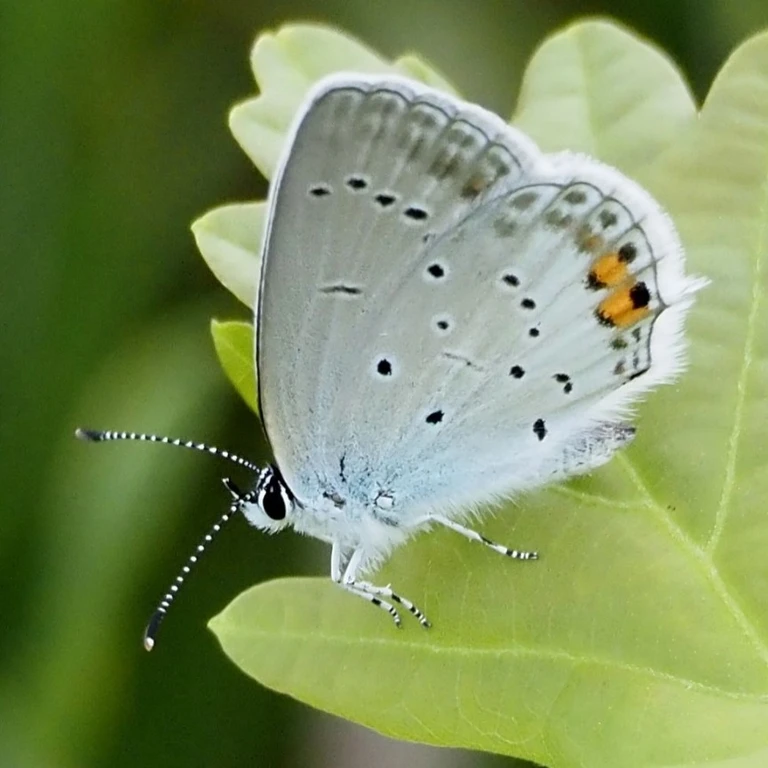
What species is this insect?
Cupido argiades (also Elkalyce argiades)
